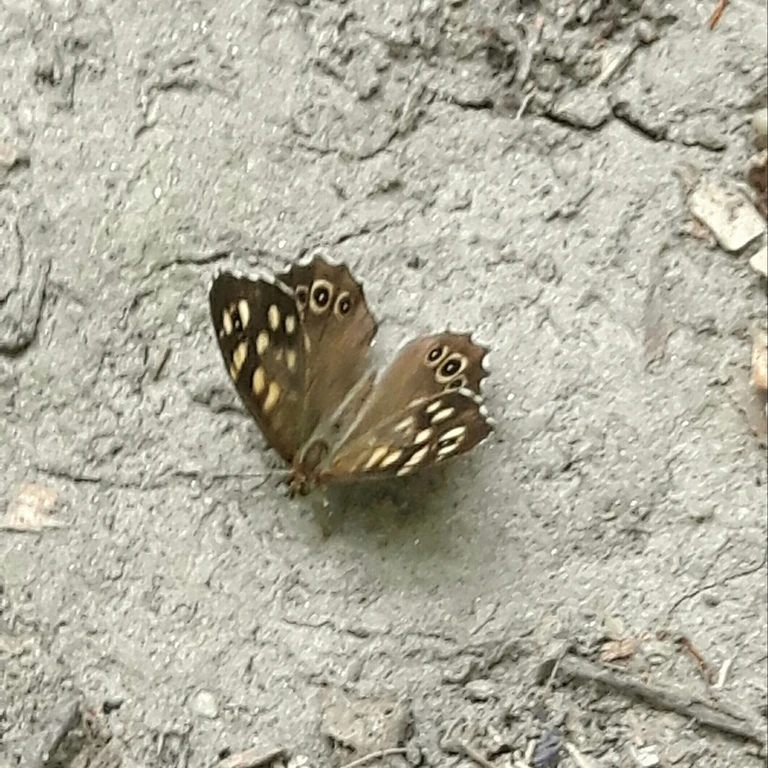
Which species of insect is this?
Pararge aegeria
